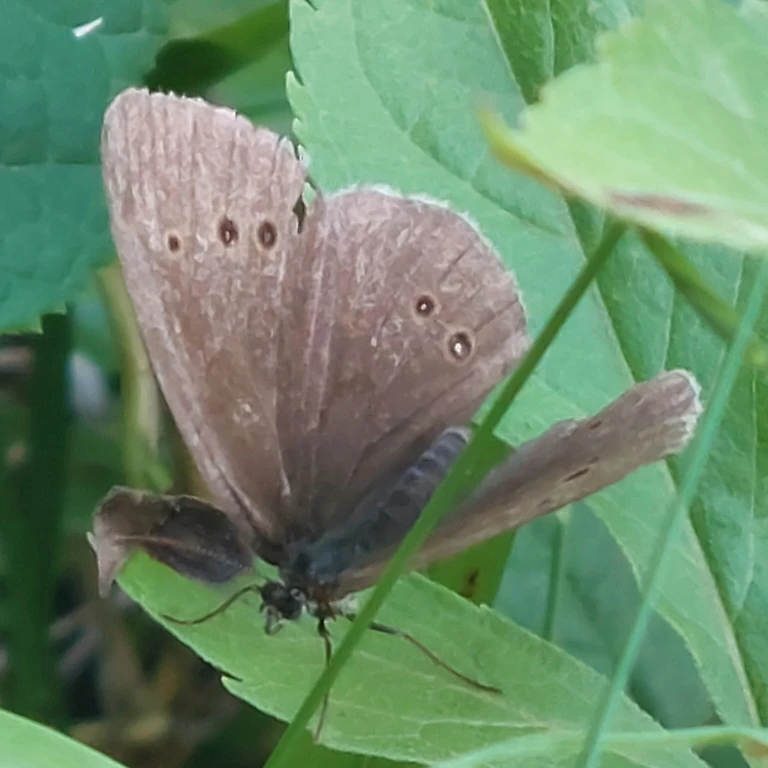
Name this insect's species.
Aphantopus hyperantus
